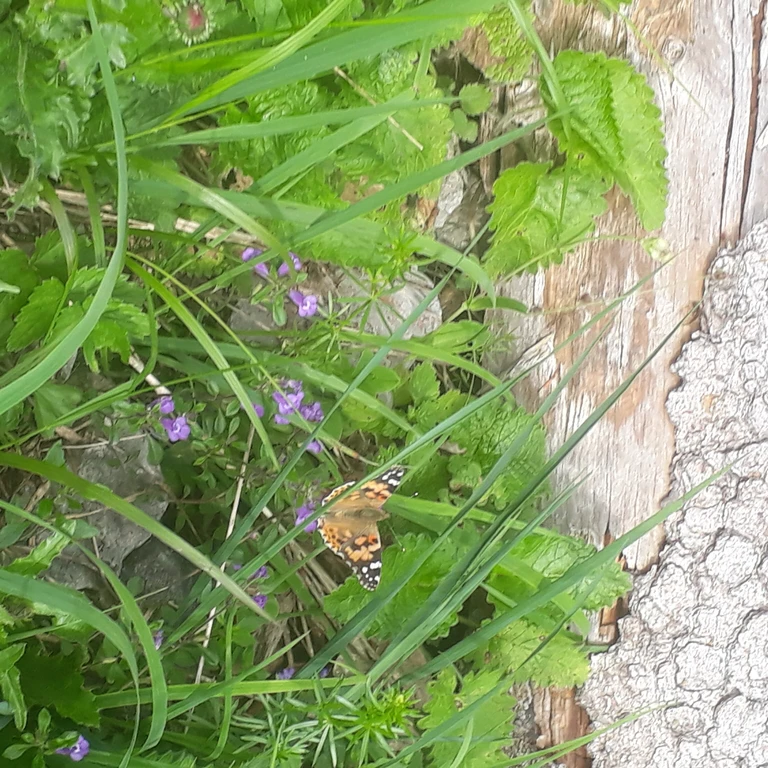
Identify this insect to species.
Vanessa cardui
